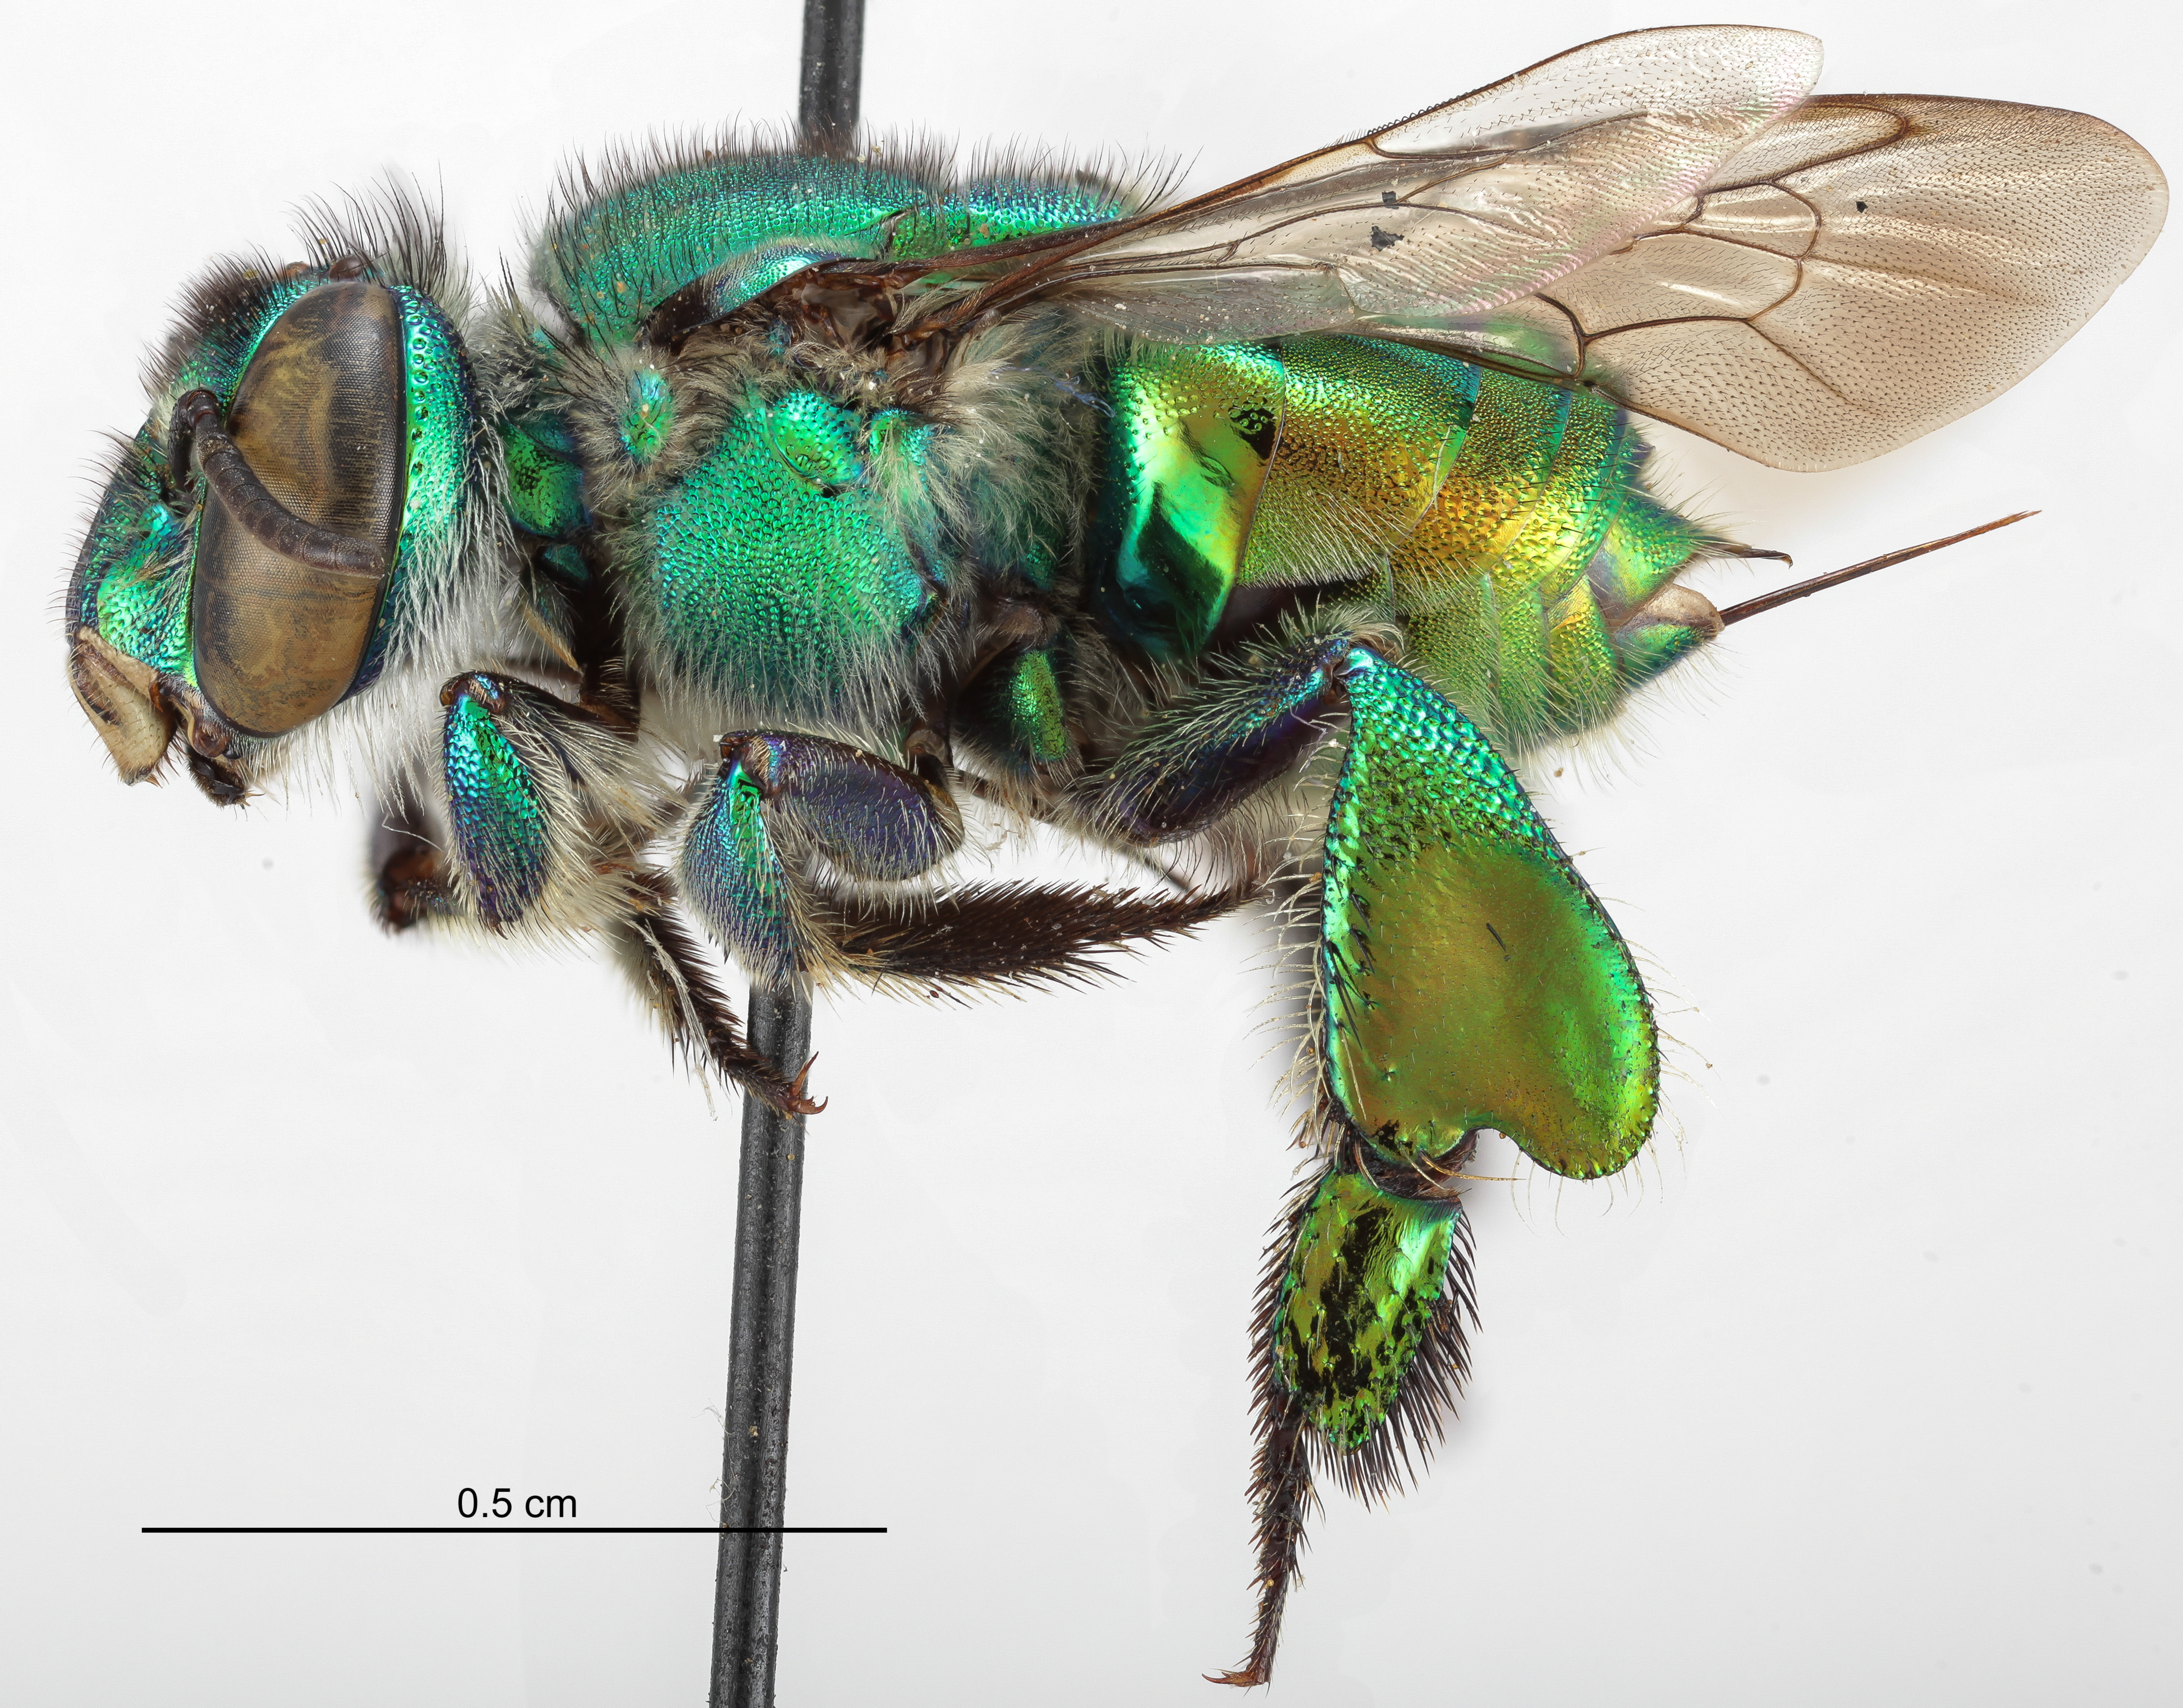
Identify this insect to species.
Euglossa pleosticta
